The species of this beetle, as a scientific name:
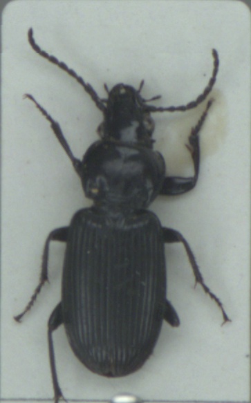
Pterostichus nigrita
